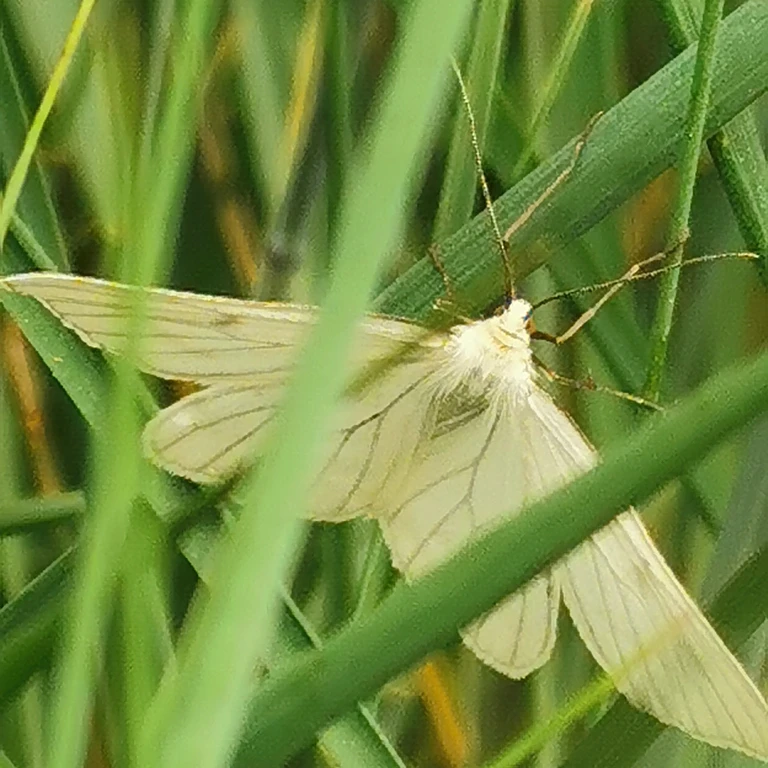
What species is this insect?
Siona lineata
